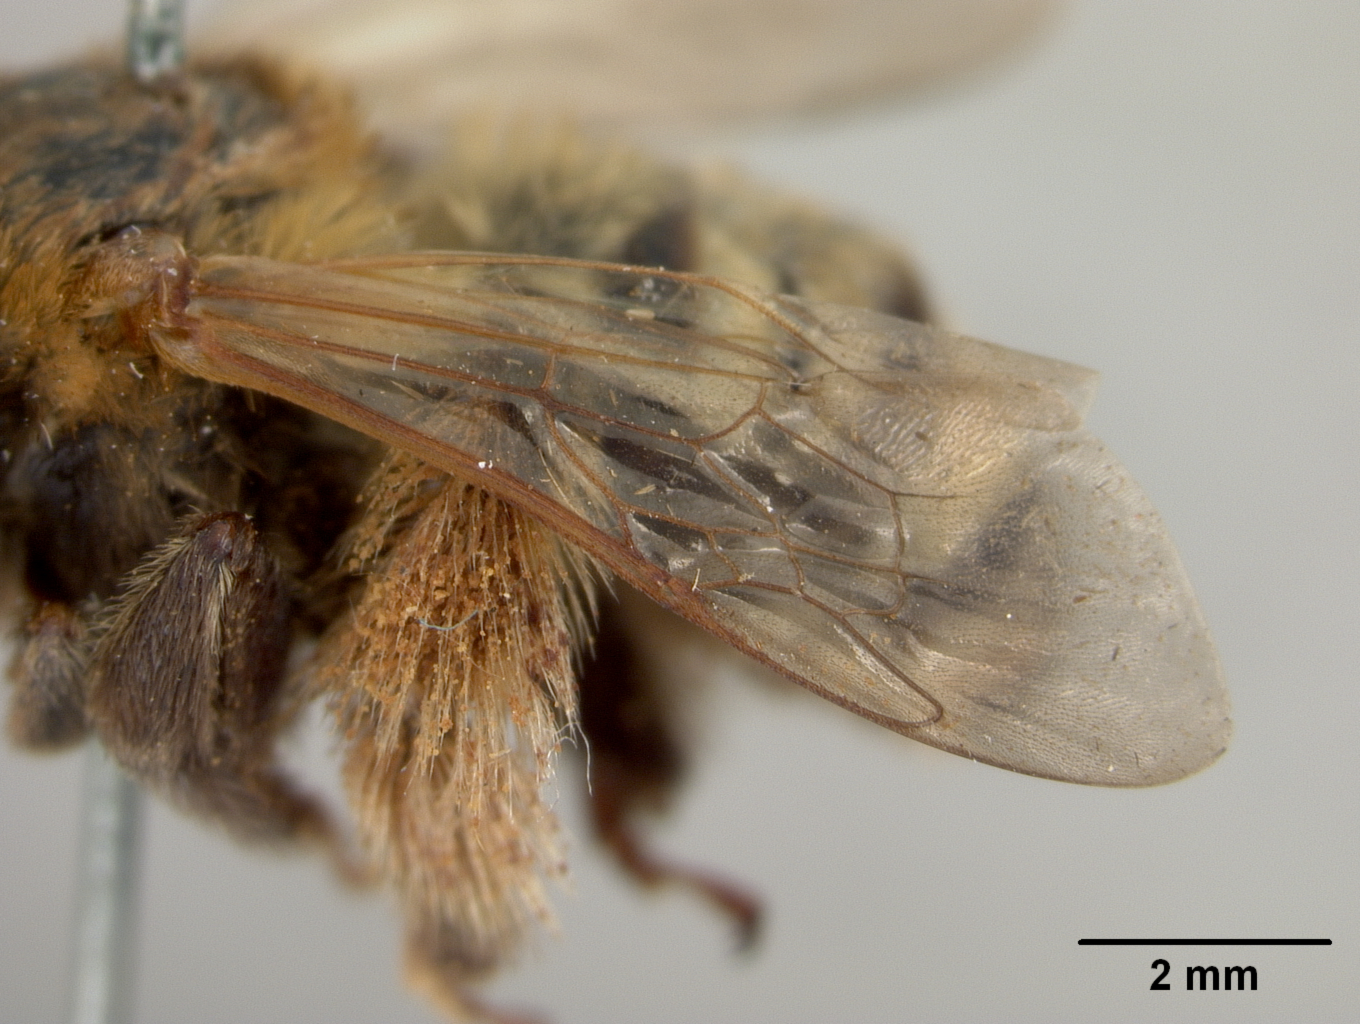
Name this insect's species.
Thygater bruneri
